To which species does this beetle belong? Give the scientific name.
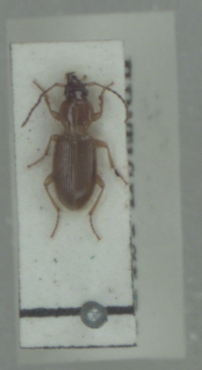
Stomis pumicatus
